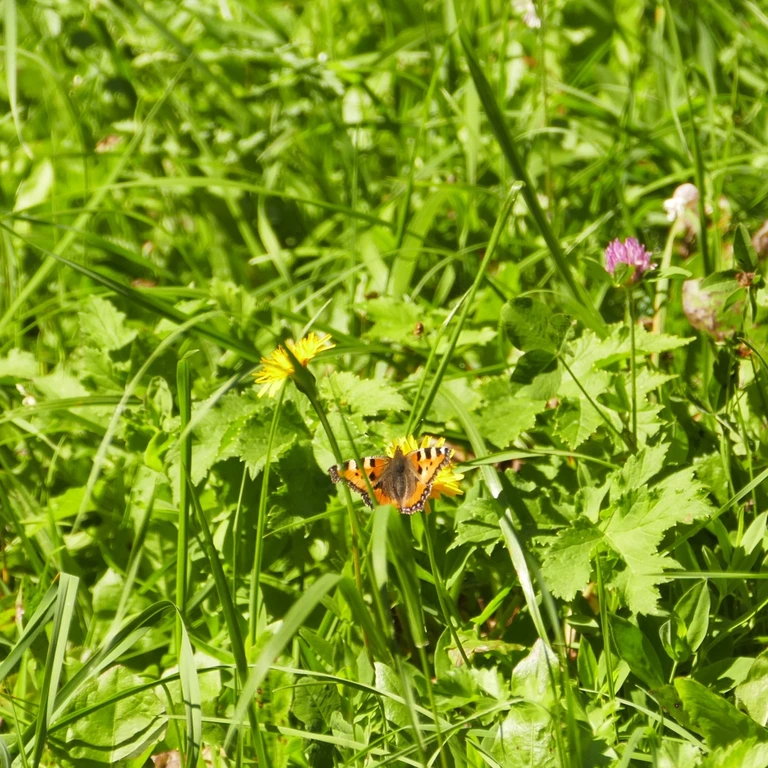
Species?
Aglais urticae
